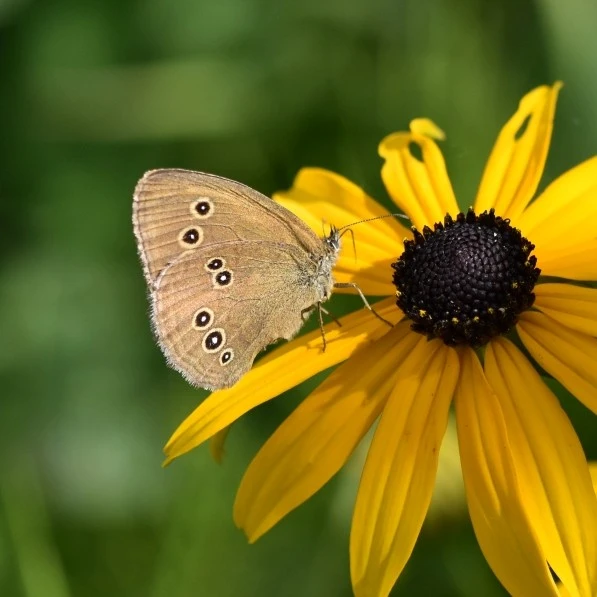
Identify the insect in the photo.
Aphantopus hyperantus
